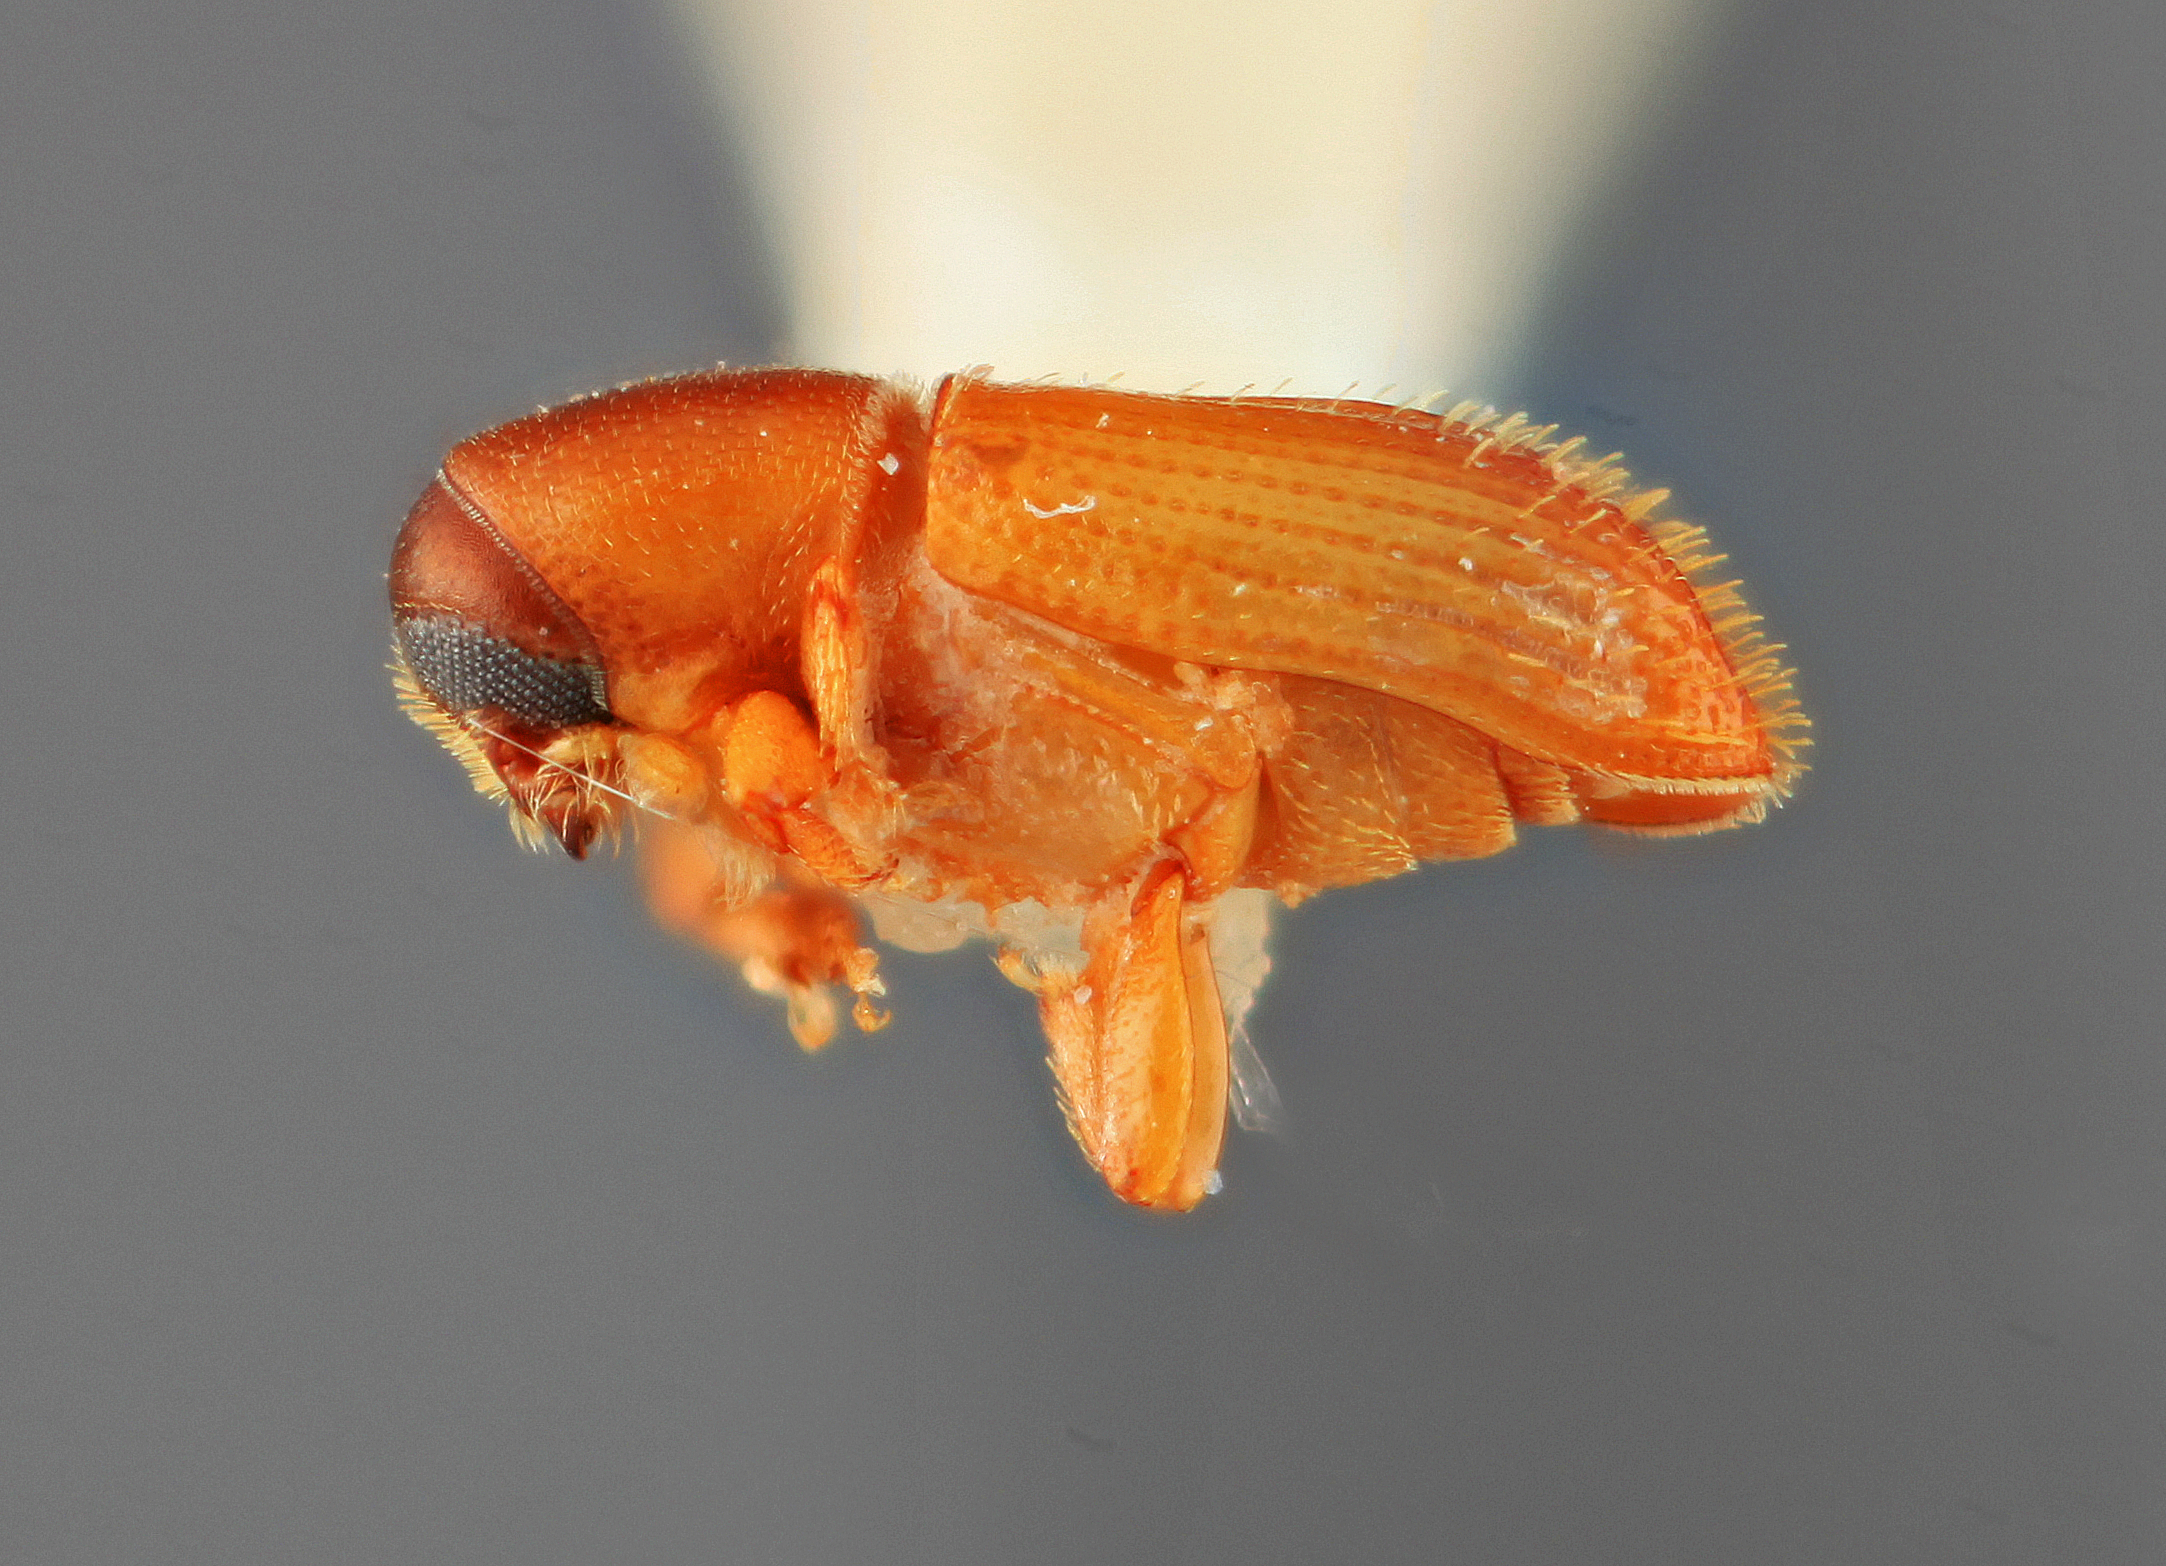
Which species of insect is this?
Cnesinus excellens
